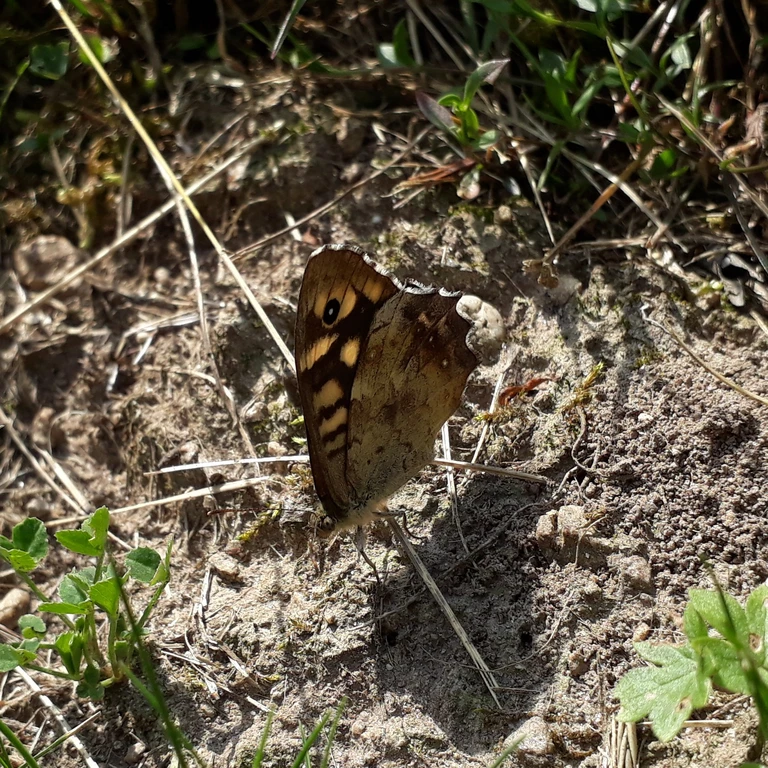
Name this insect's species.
Pararge aegeria
